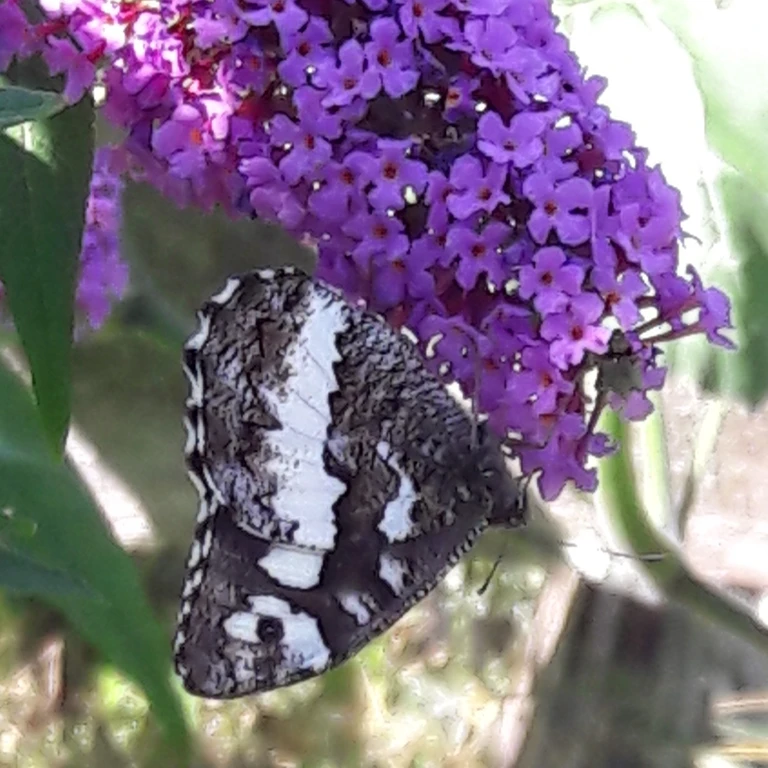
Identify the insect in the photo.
Brintesia circe
